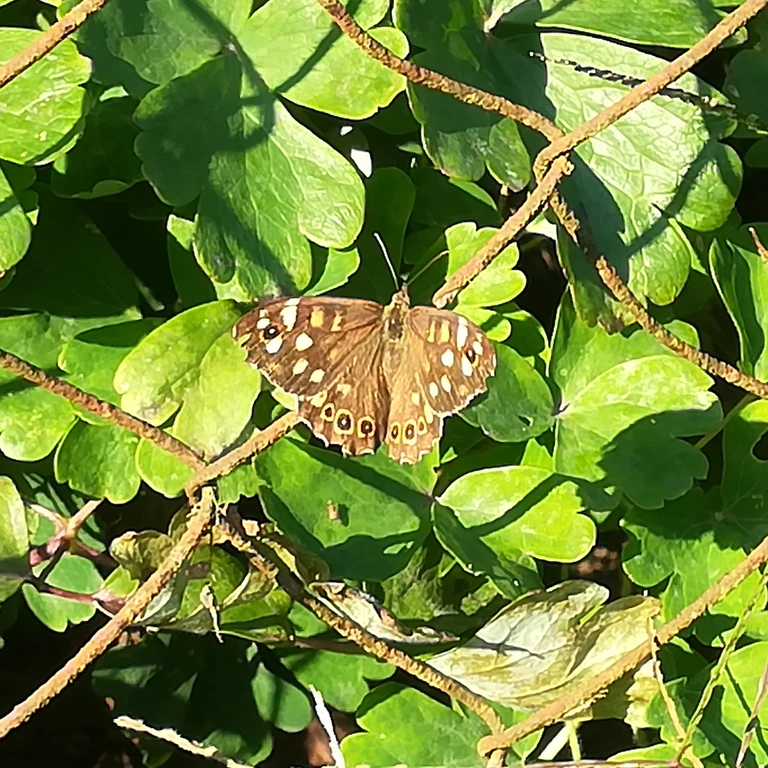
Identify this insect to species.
Pararge aegeria
